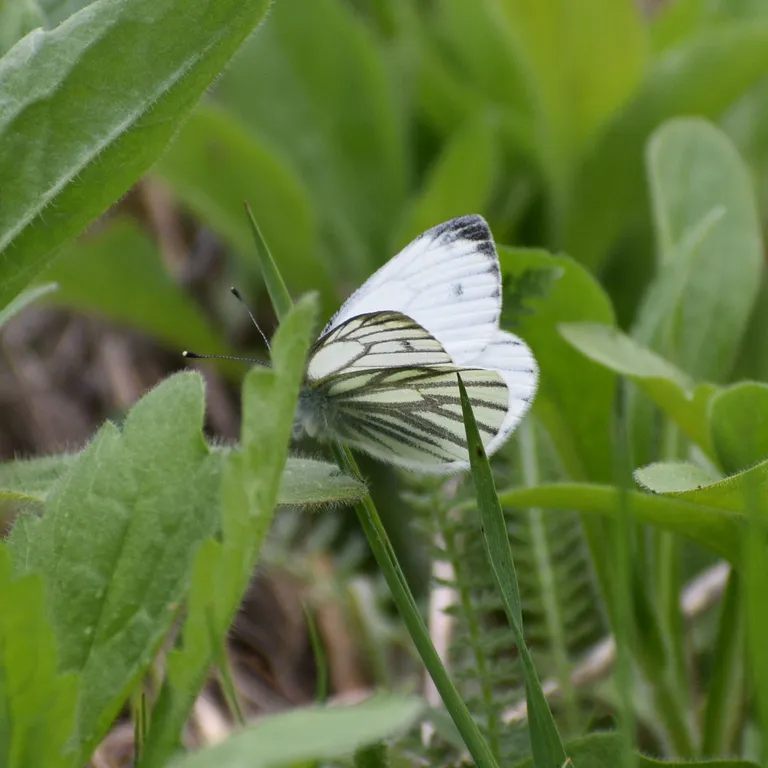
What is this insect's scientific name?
Pieris napi
